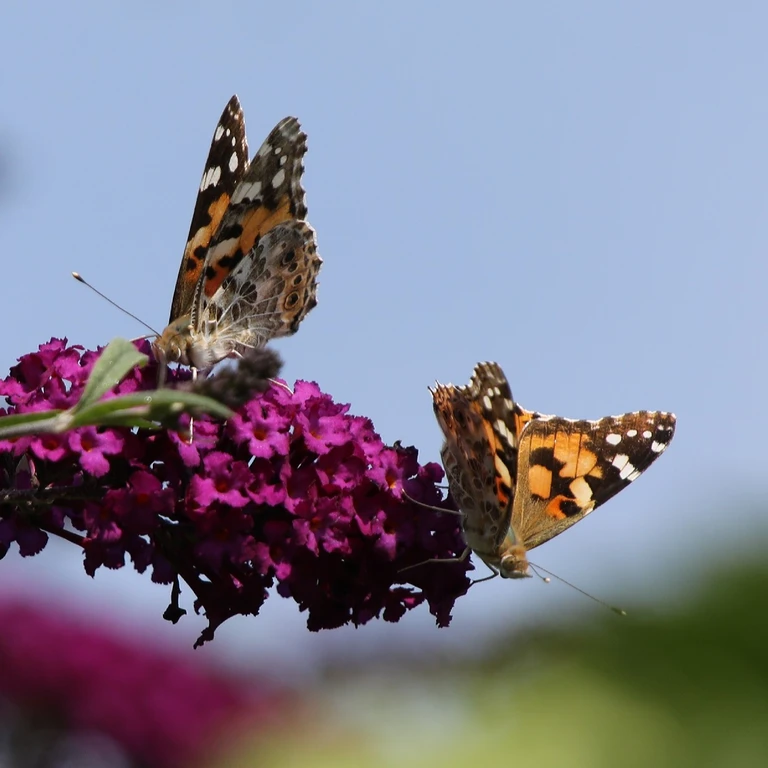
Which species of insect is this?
Vanessa cardui
